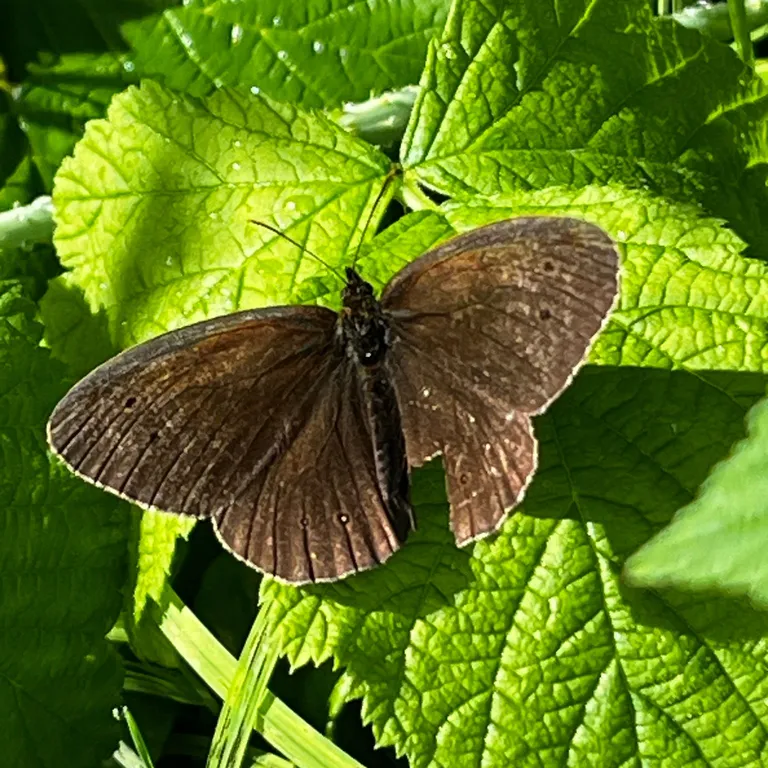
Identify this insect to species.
Aphantopus hyperantus
